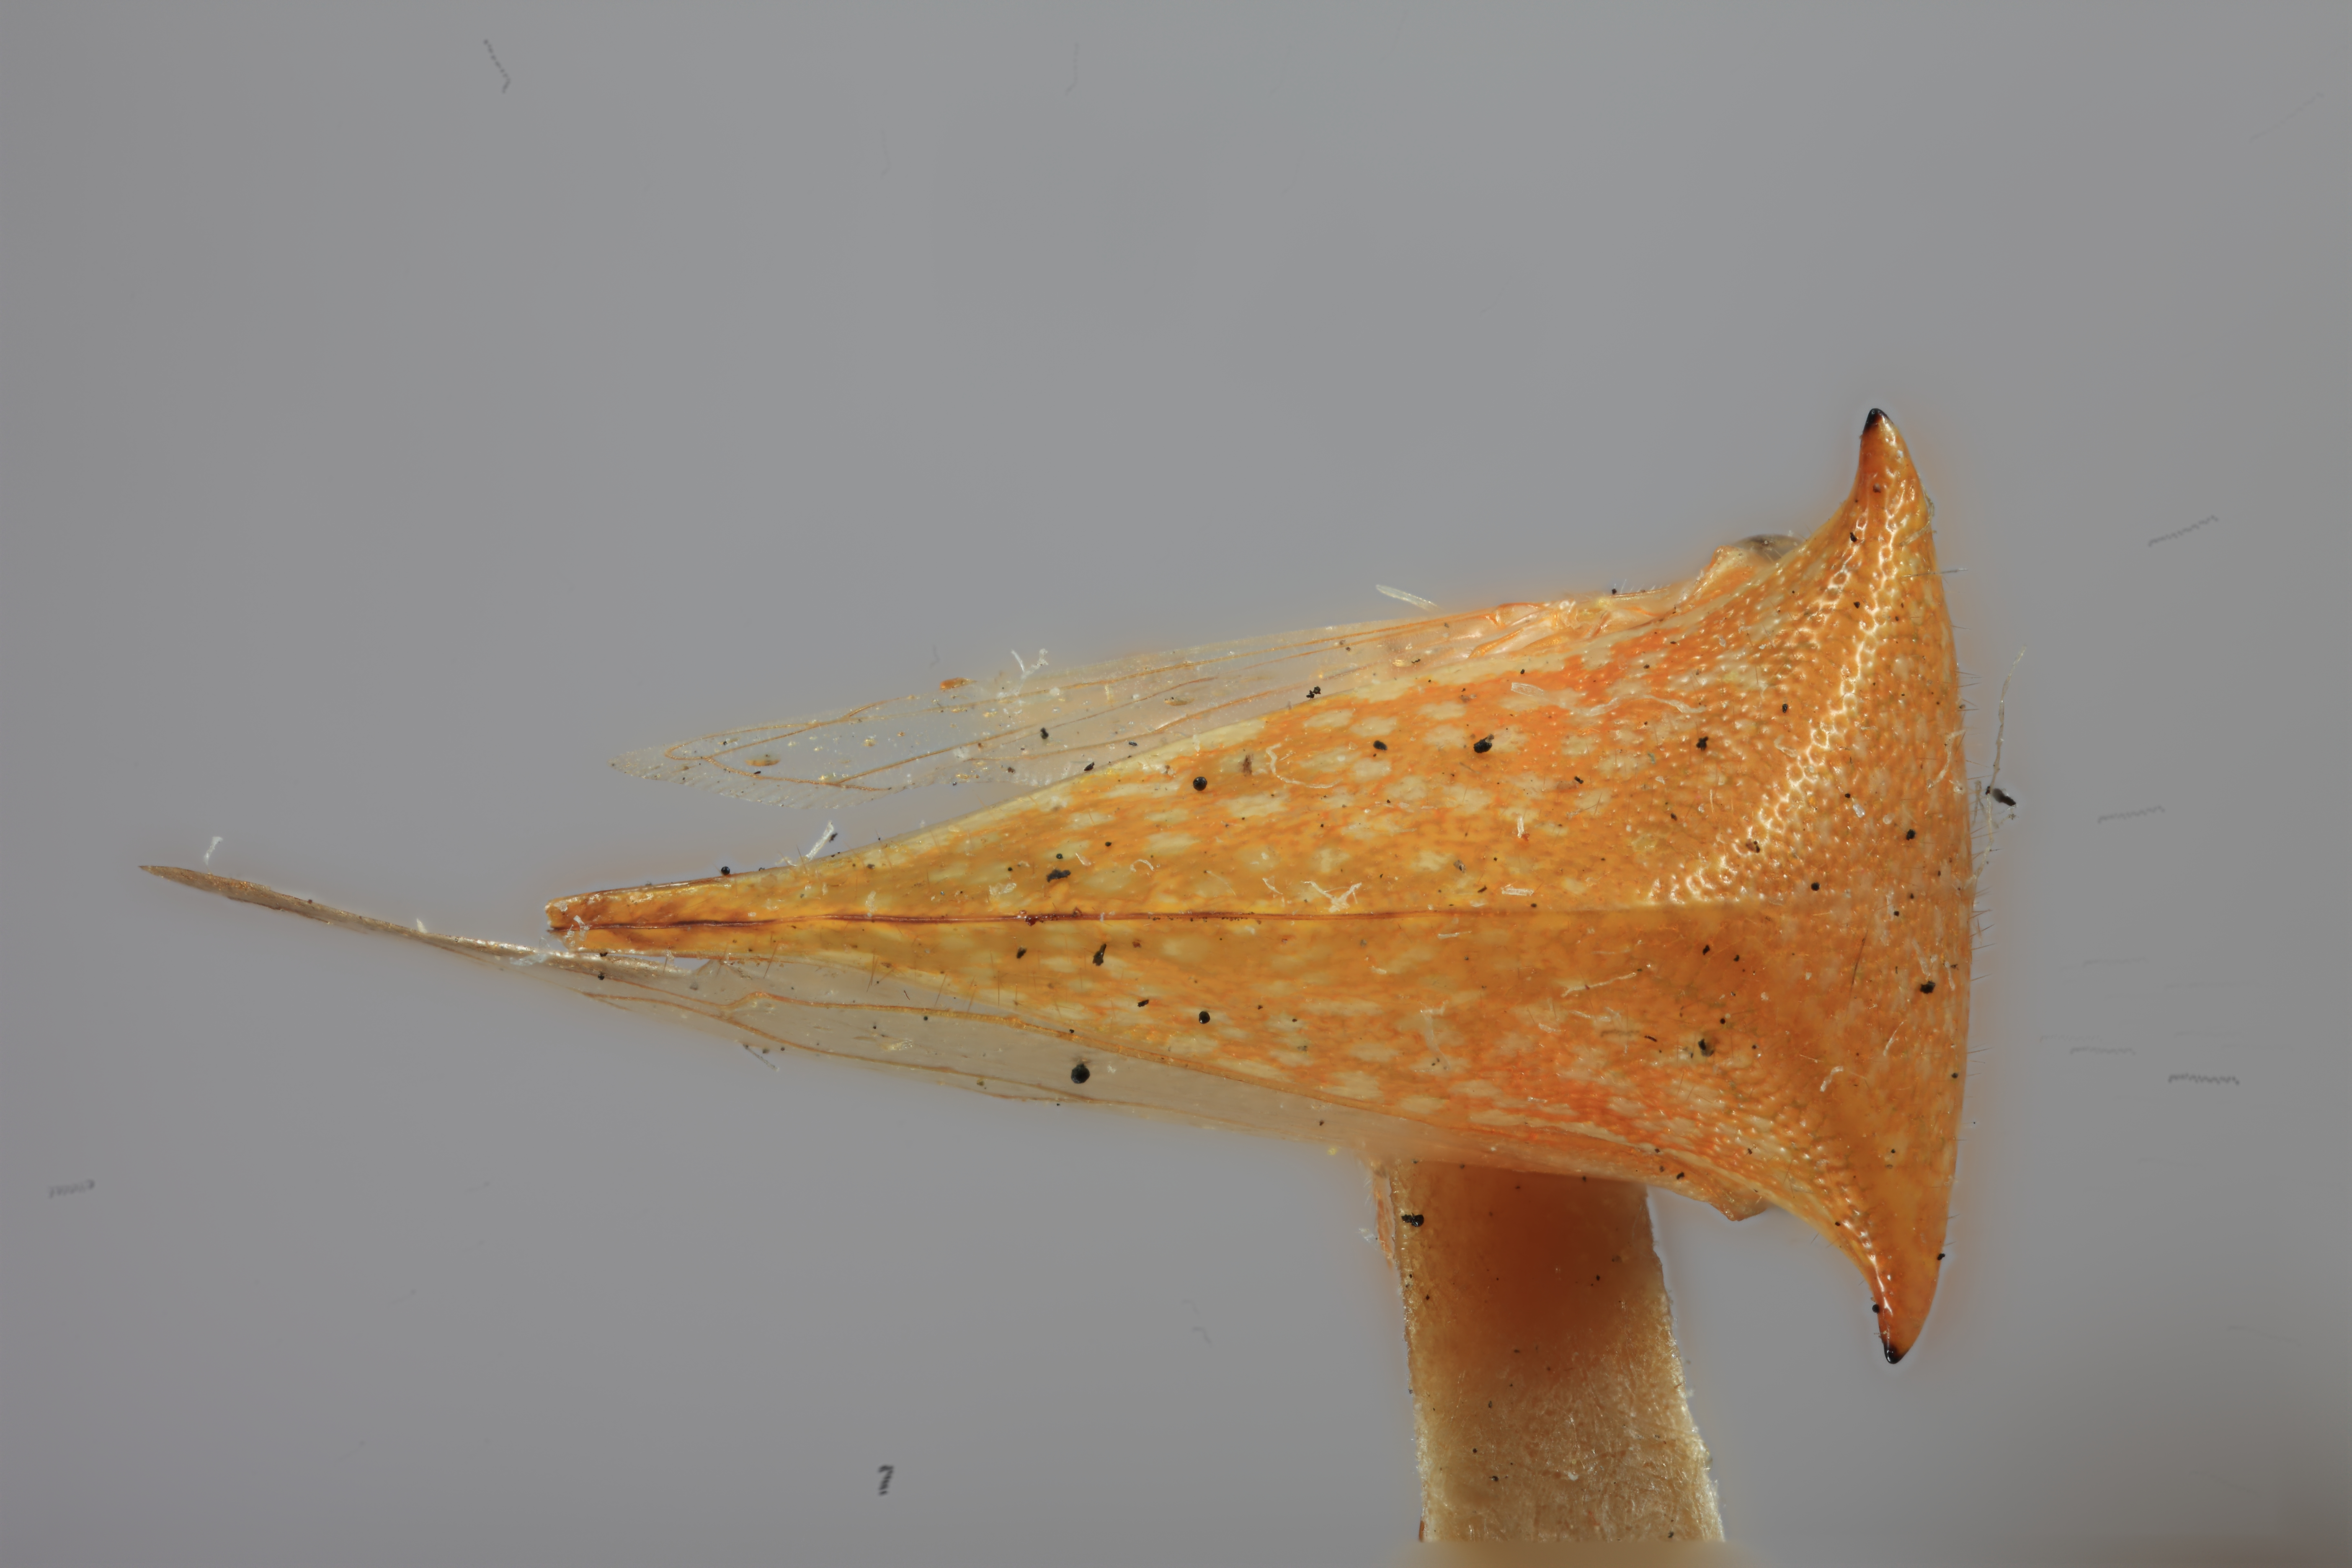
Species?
Spissistilus constans
